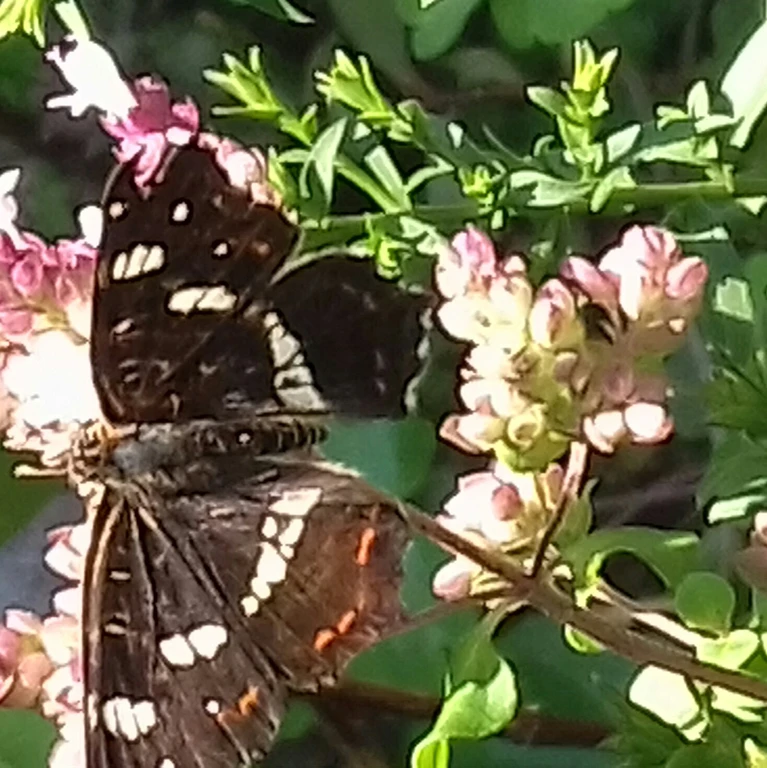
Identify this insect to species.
Araschnia levana
